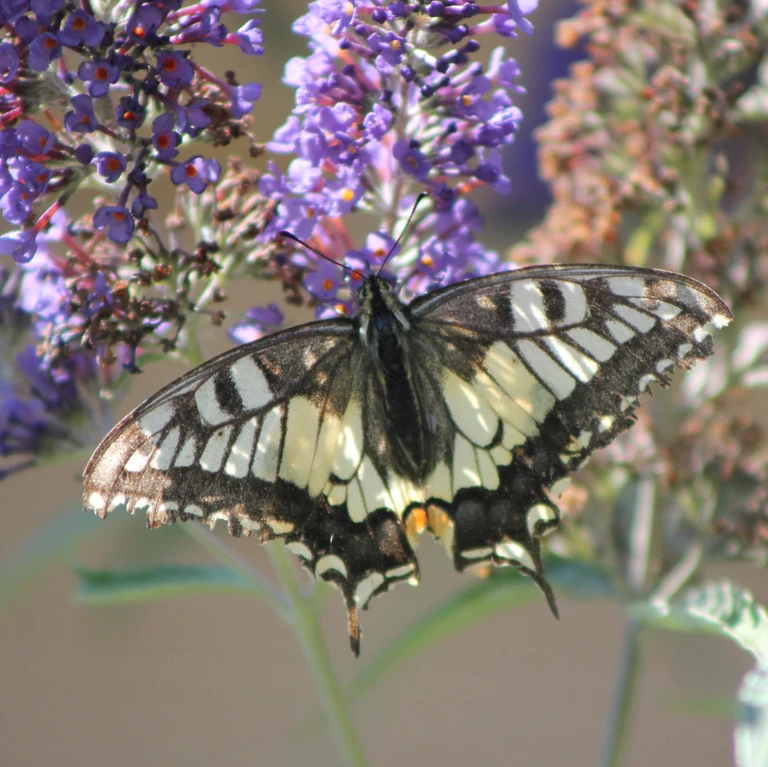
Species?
Papilio machaon
